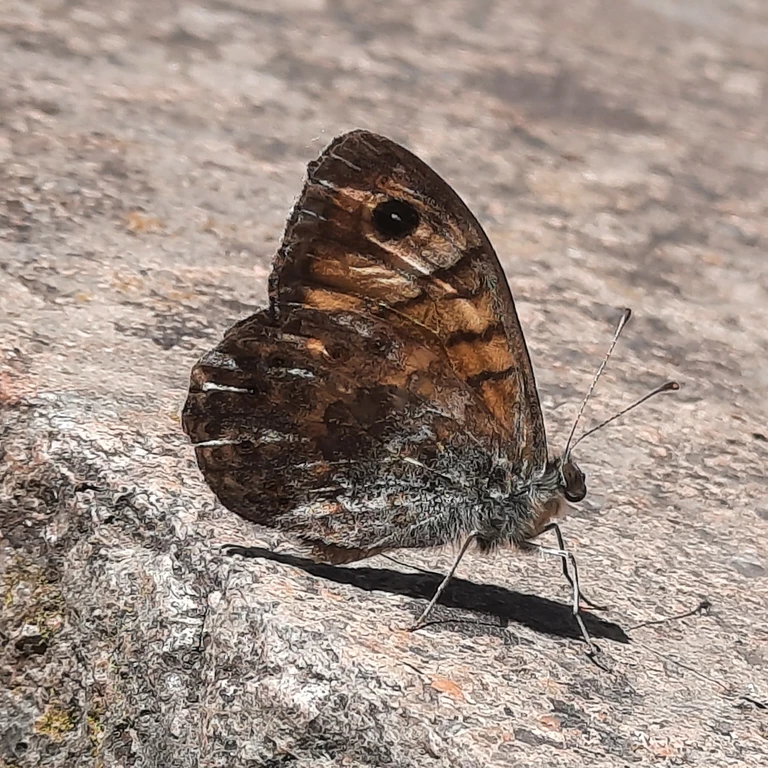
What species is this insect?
Lasiommata megera (also Pararge megera)
